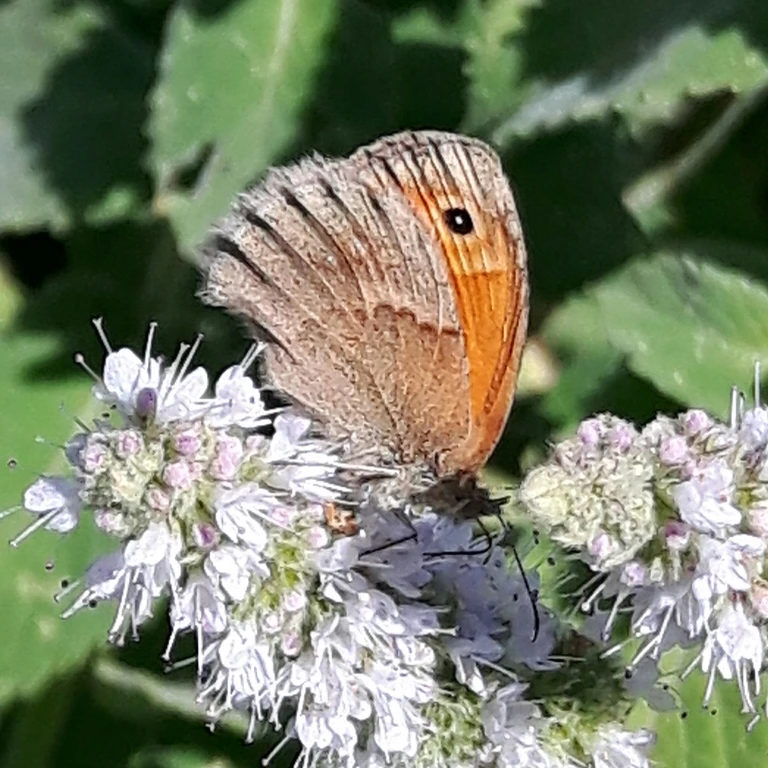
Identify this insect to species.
Coenonympha pamphilus
